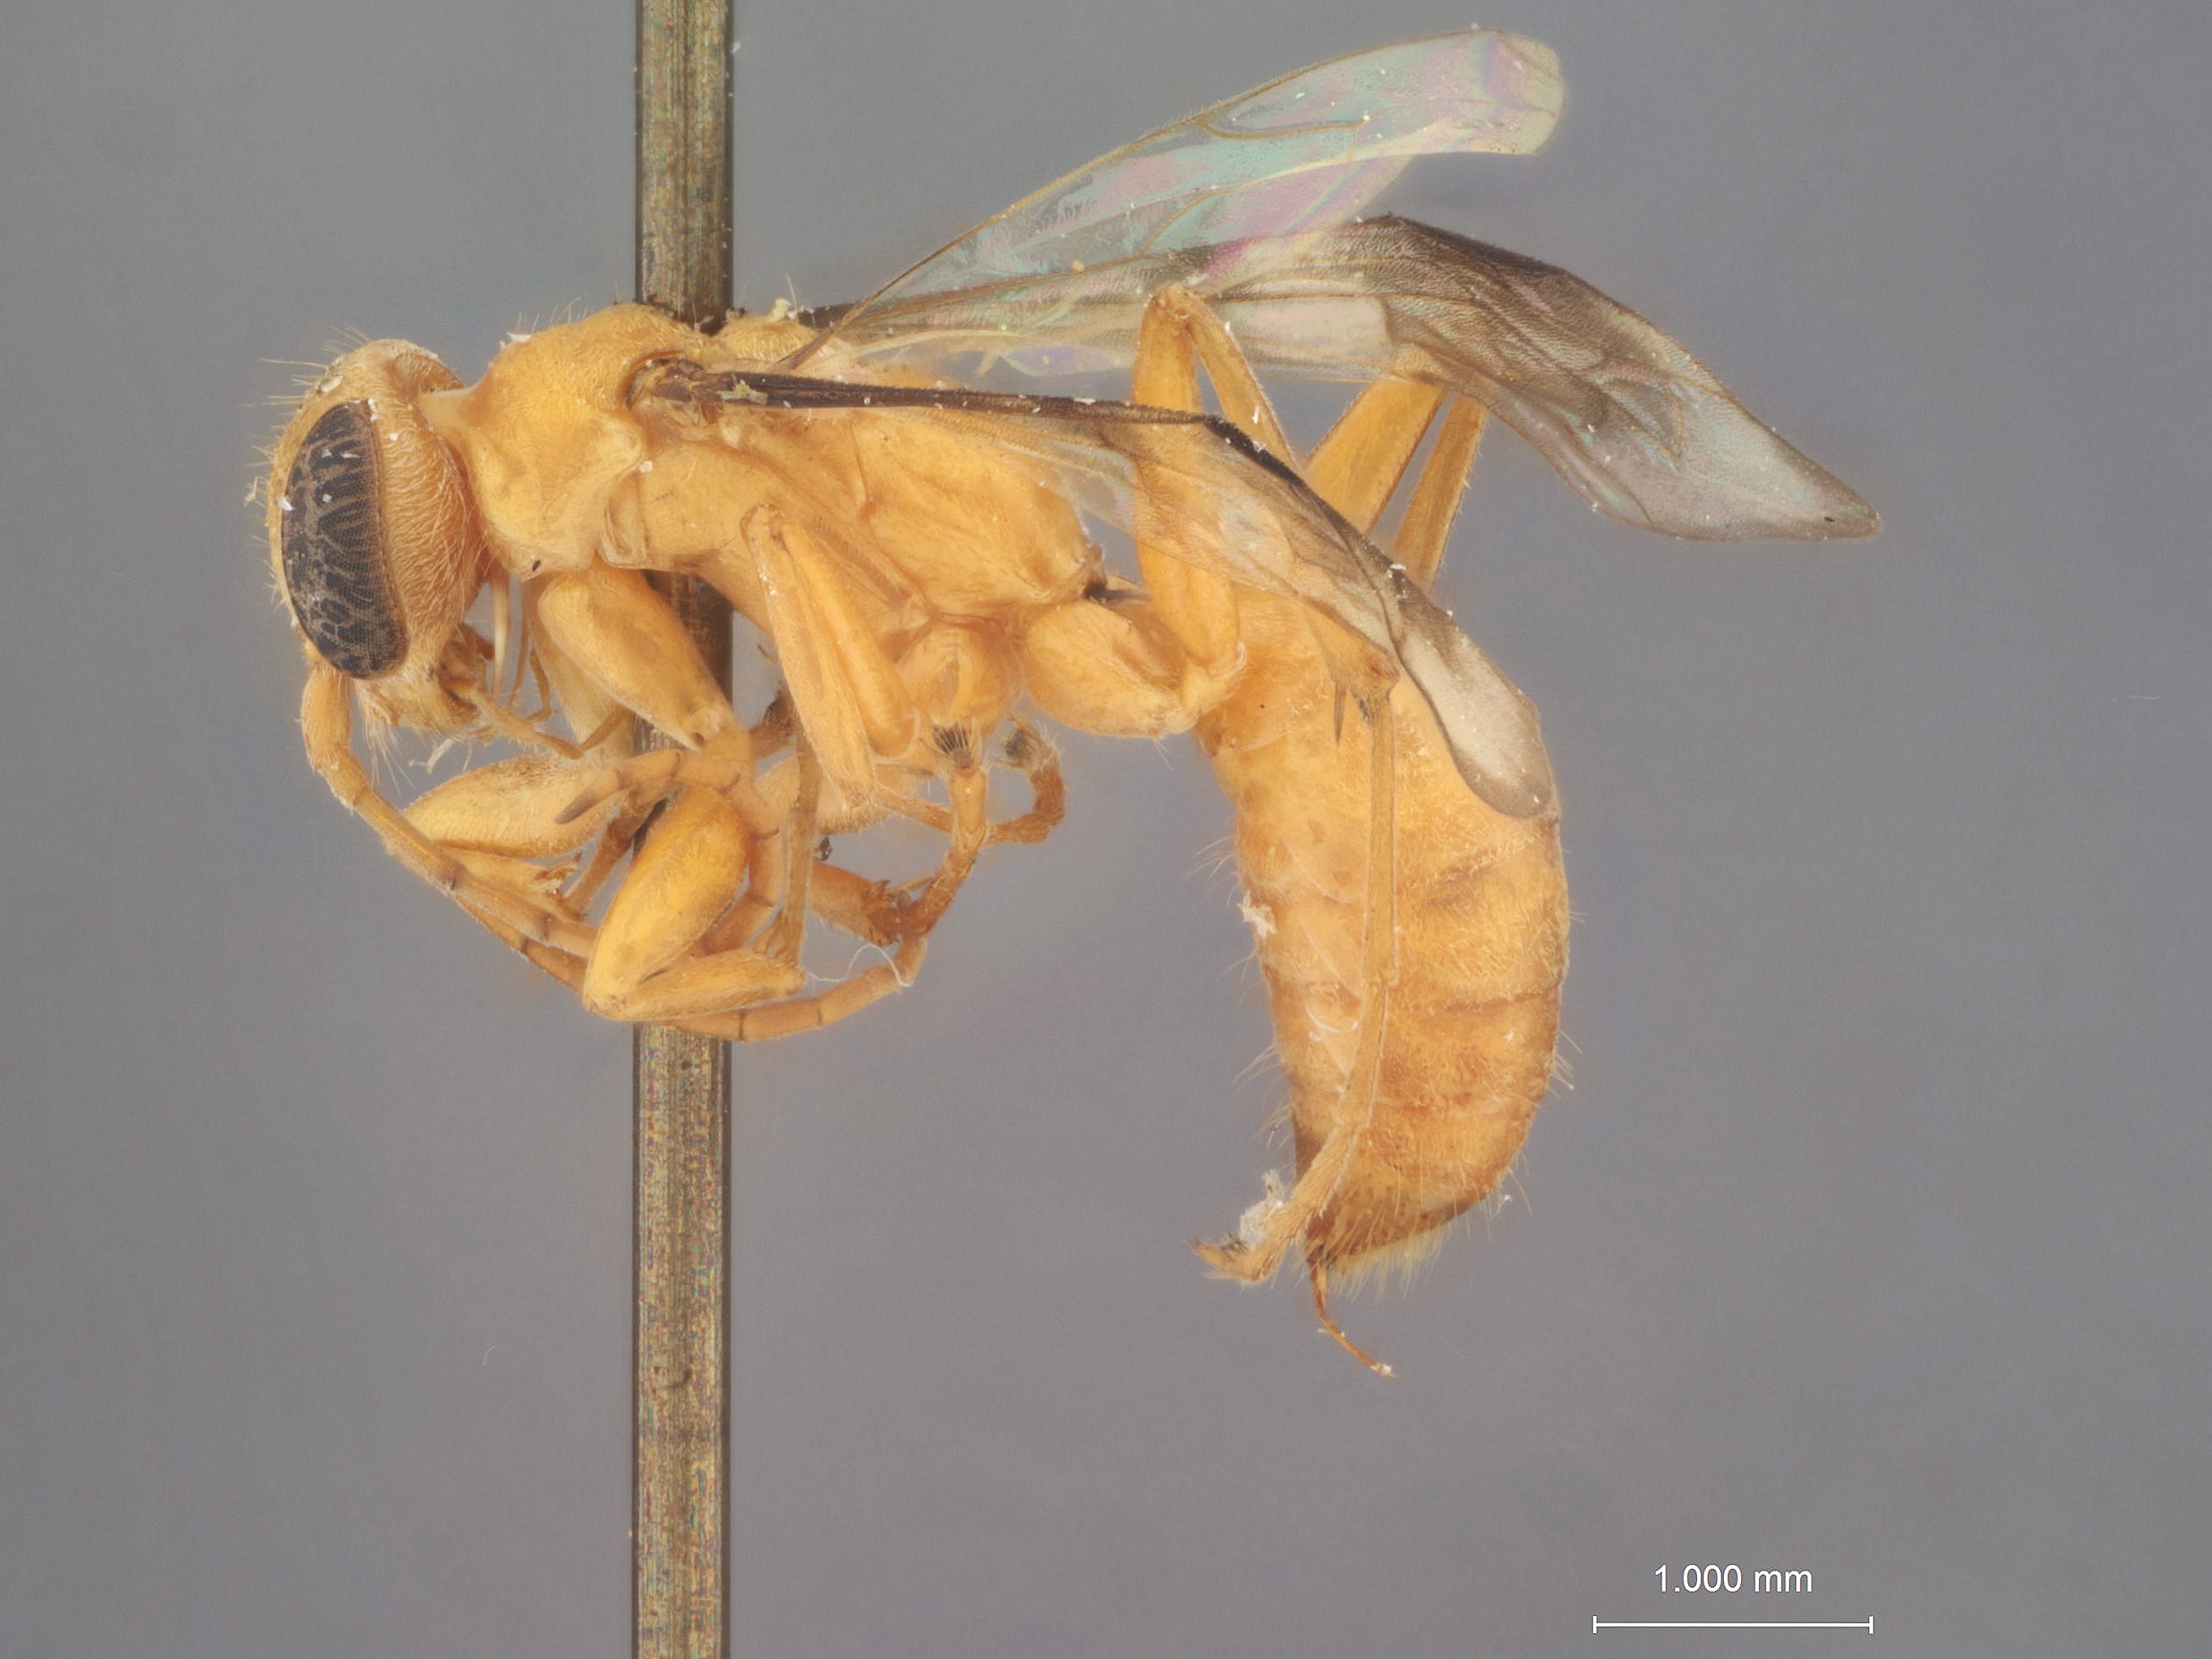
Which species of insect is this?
Dipogon brevis
